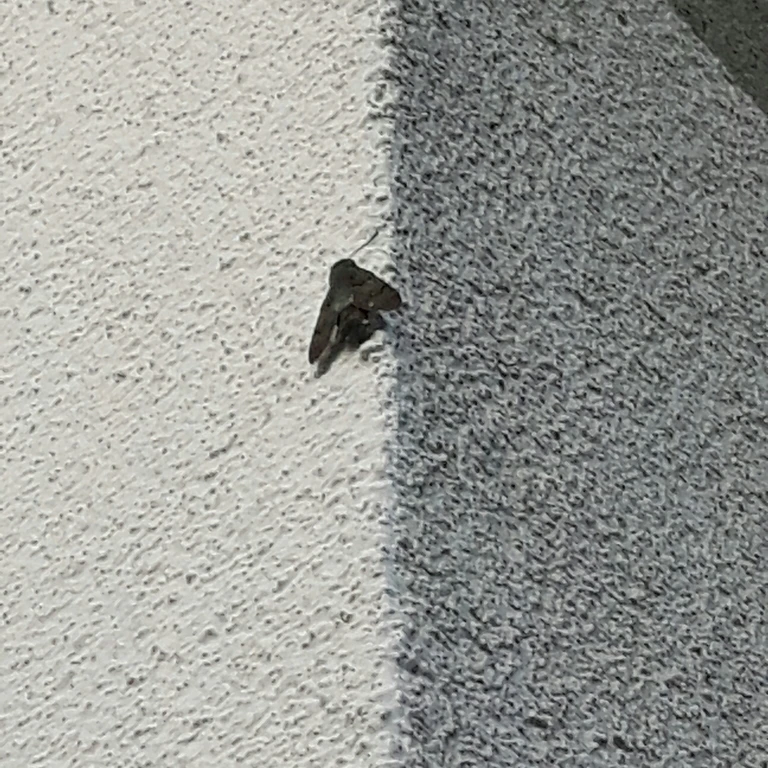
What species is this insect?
Macroglossum stellatarum
